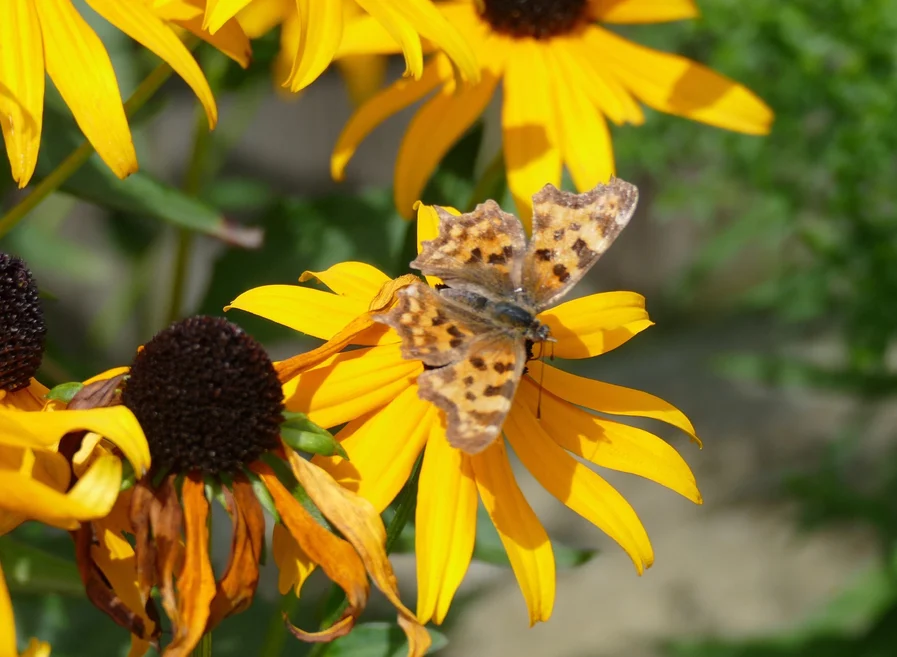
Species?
Polygonia c-album
